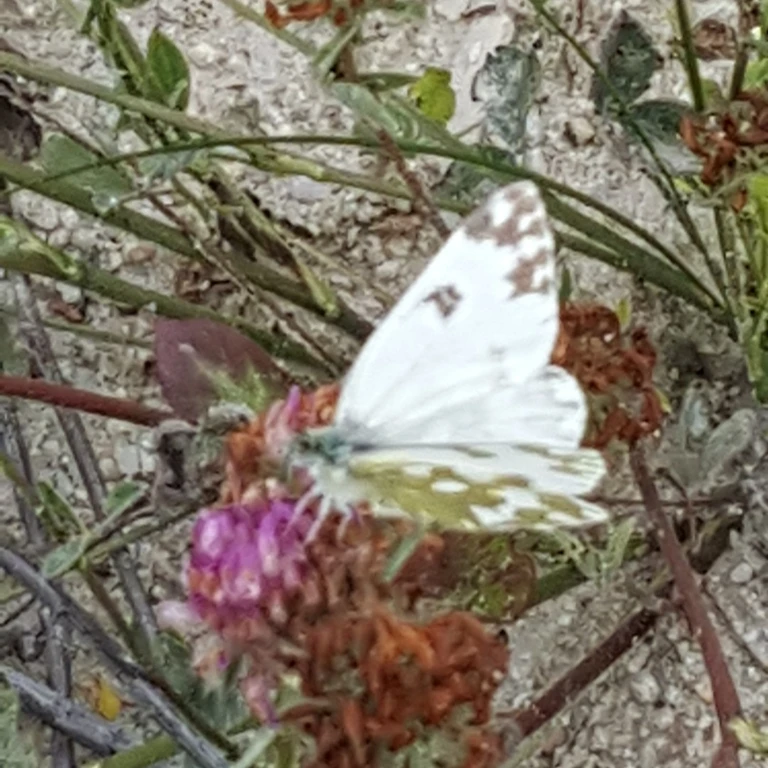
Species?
Pontia edusa
